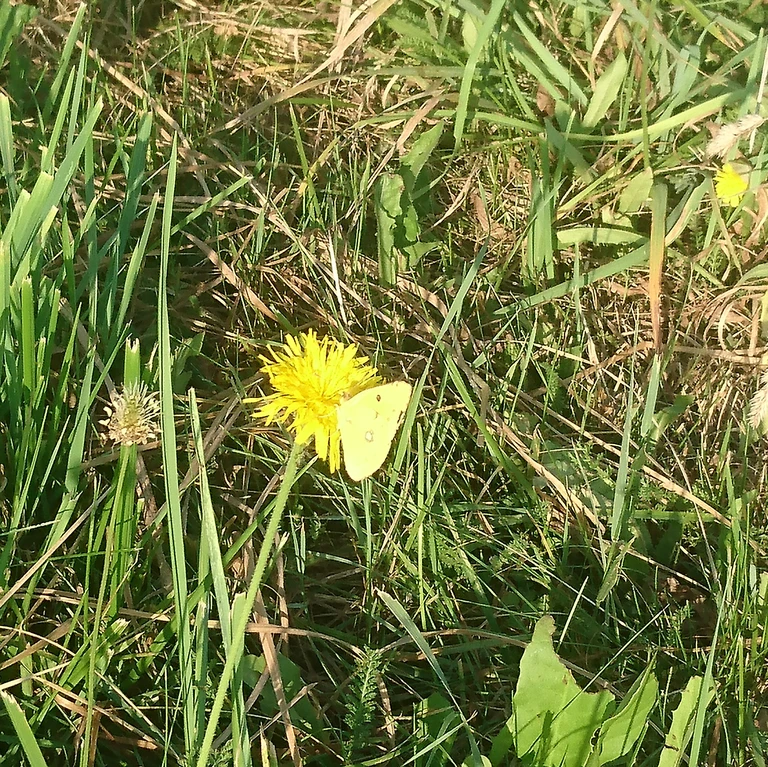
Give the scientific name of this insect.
Colias croceus
